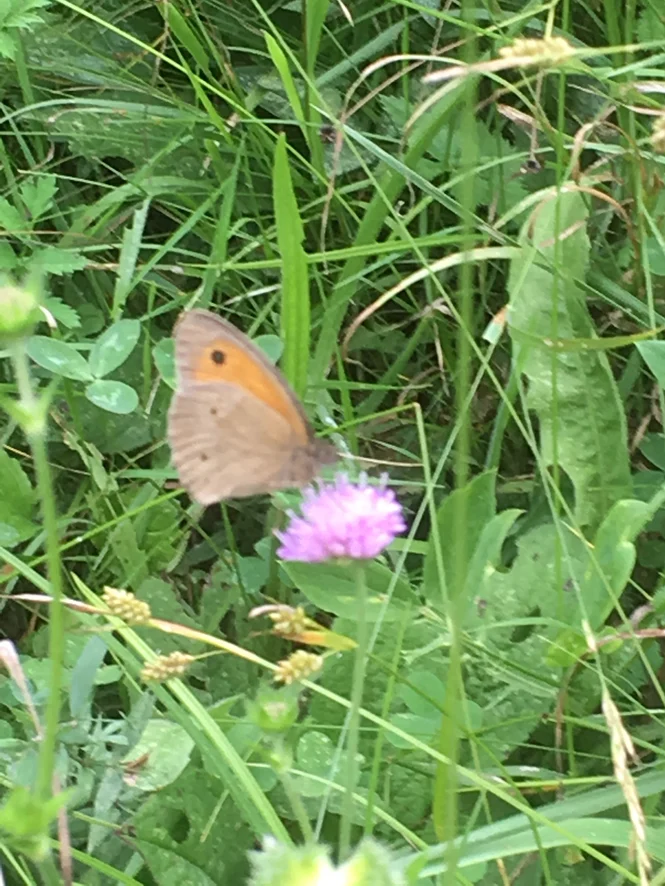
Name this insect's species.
Maniola jurtina
